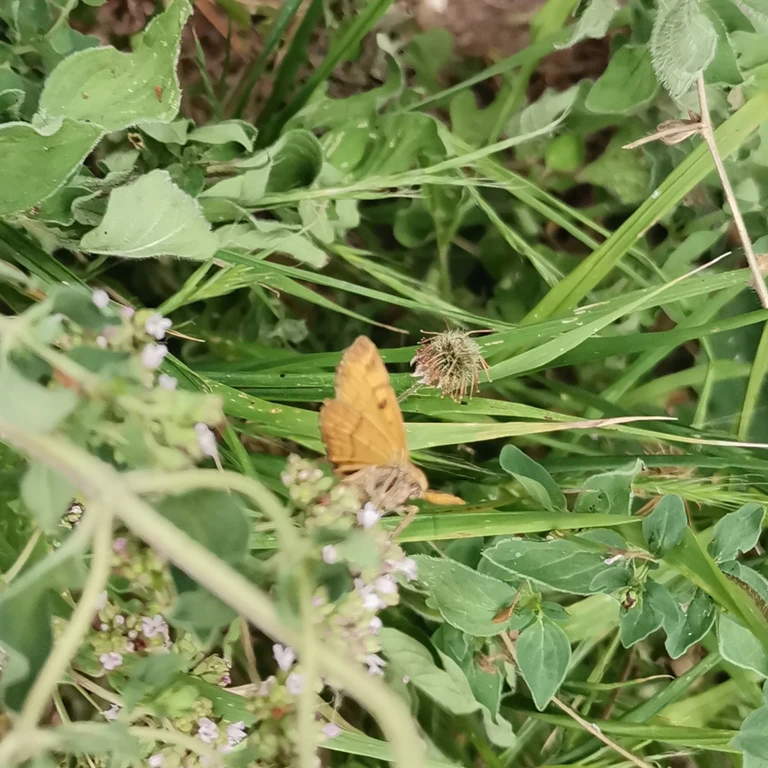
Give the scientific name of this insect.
Euclidia glyphica
